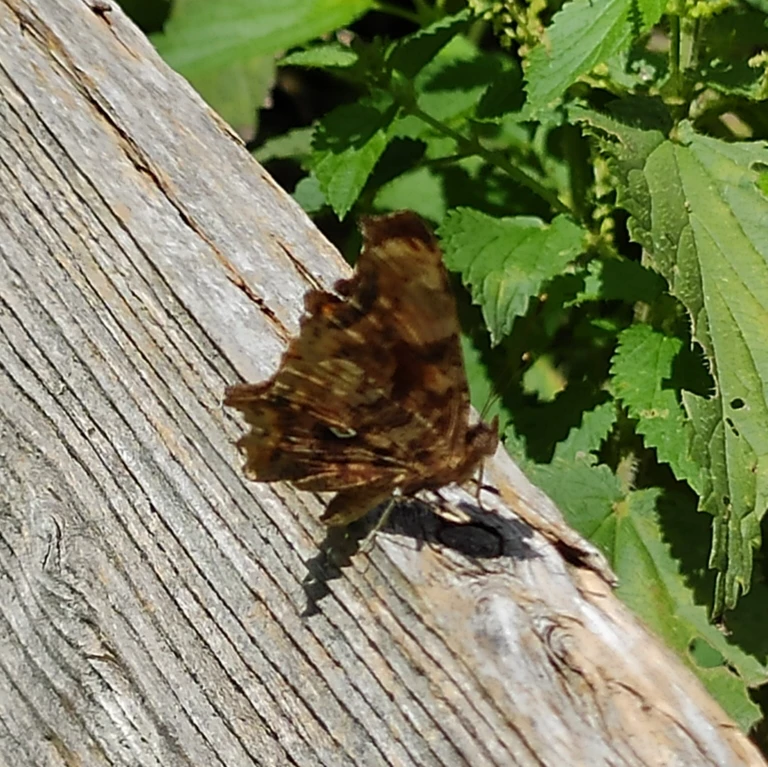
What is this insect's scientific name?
Polygonia c-album
